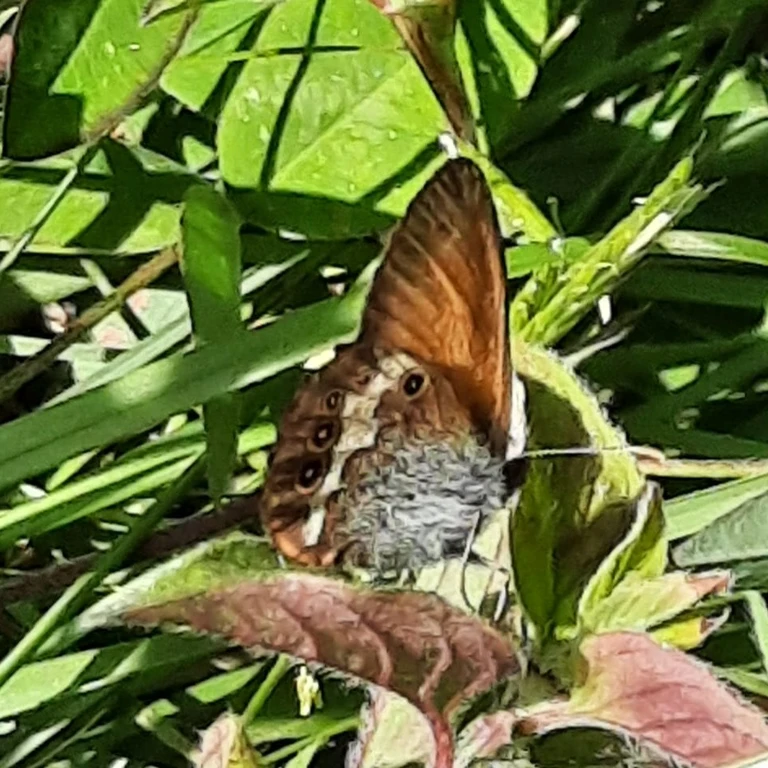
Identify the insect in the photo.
Coenonympha arcania
